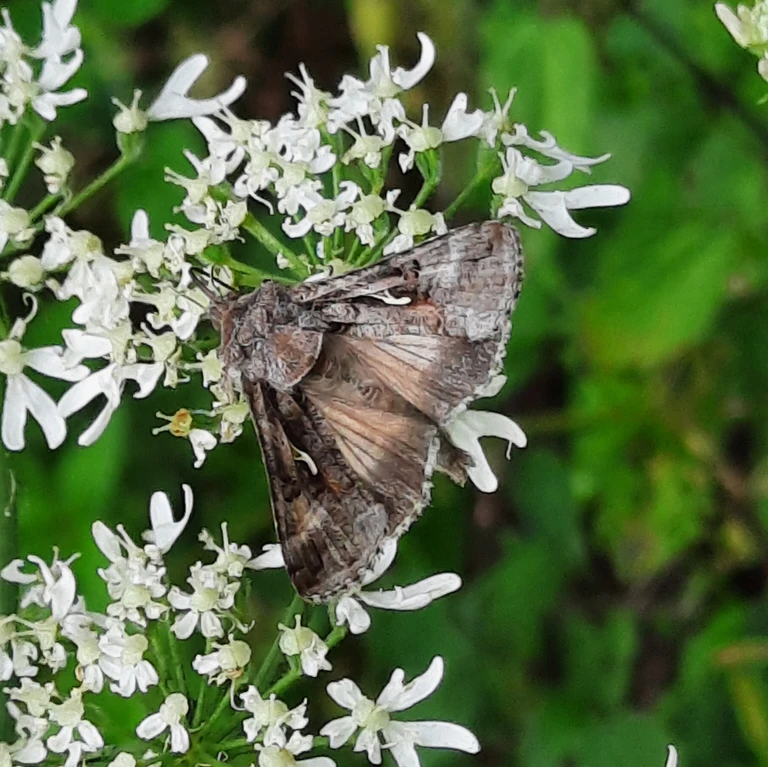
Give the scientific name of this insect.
Autographa gamma
